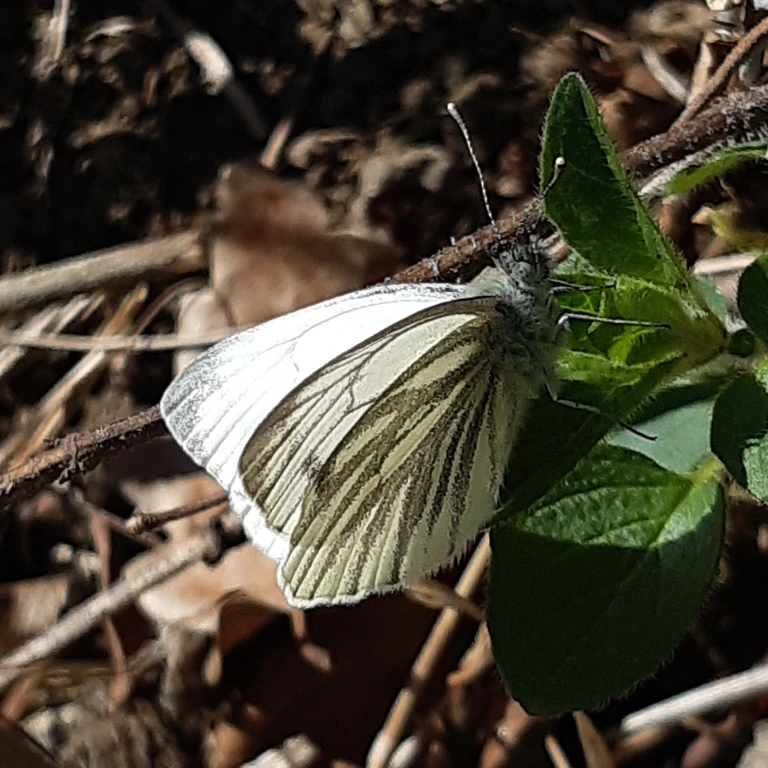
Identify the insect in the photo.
Pieris napi
